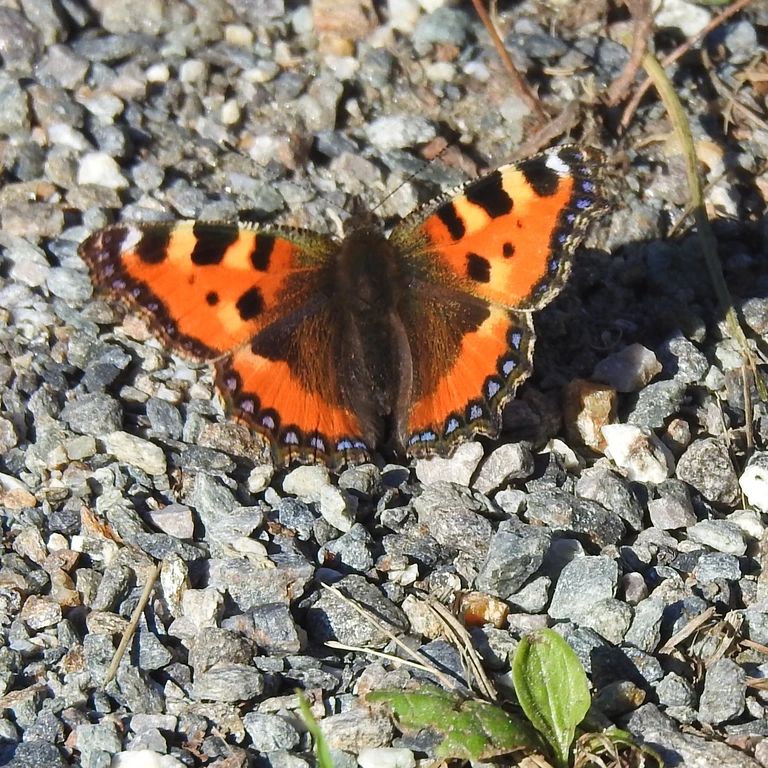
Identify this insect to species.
Aglais urticae
